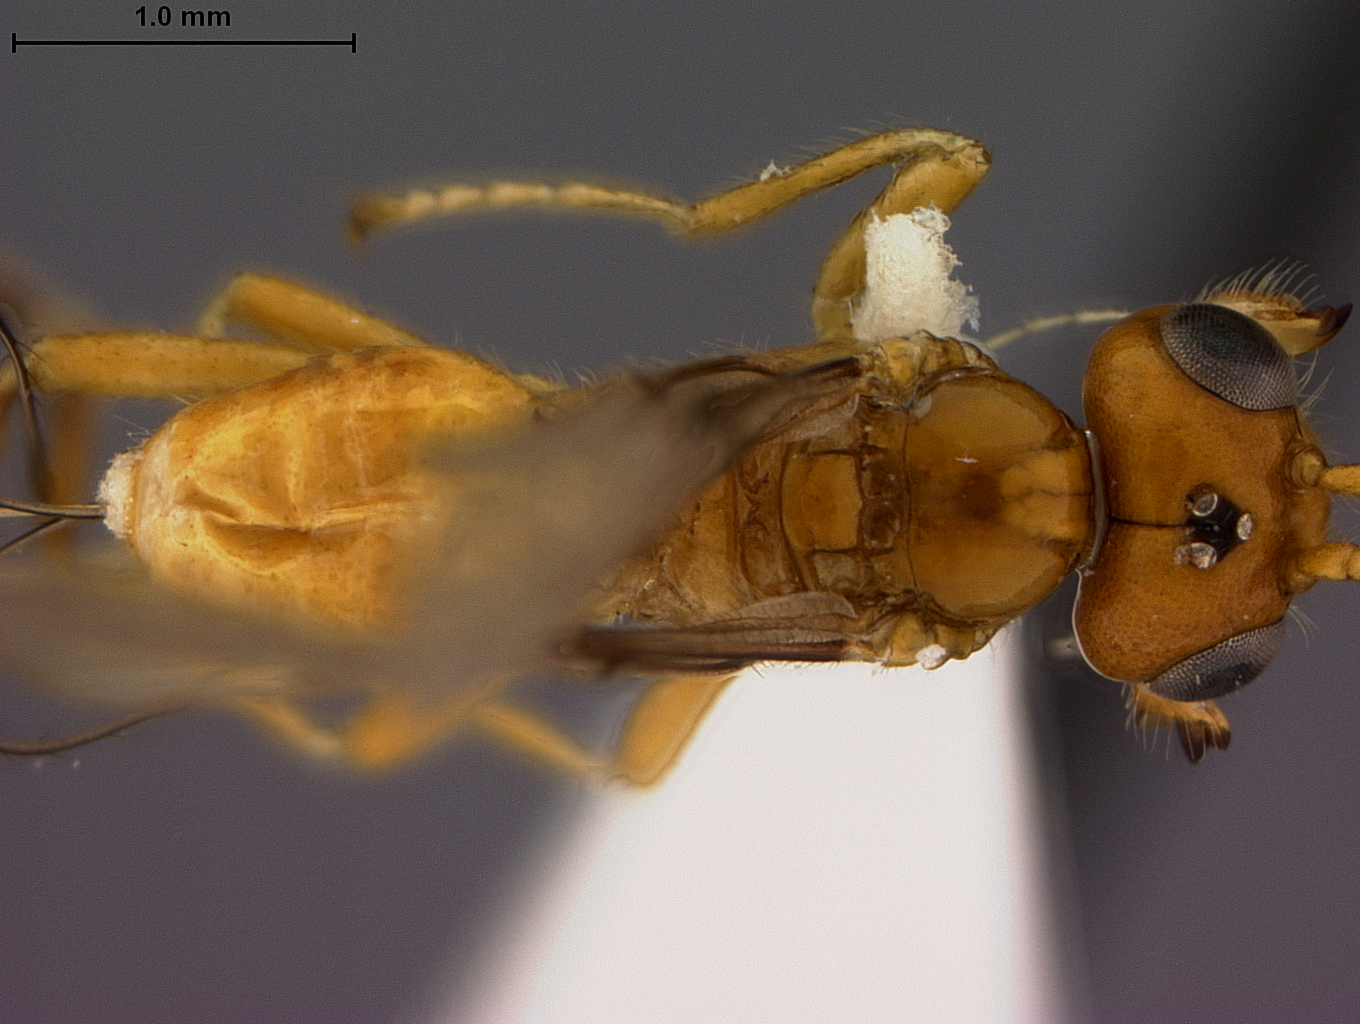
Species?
Phaenocarpa anastrephae
